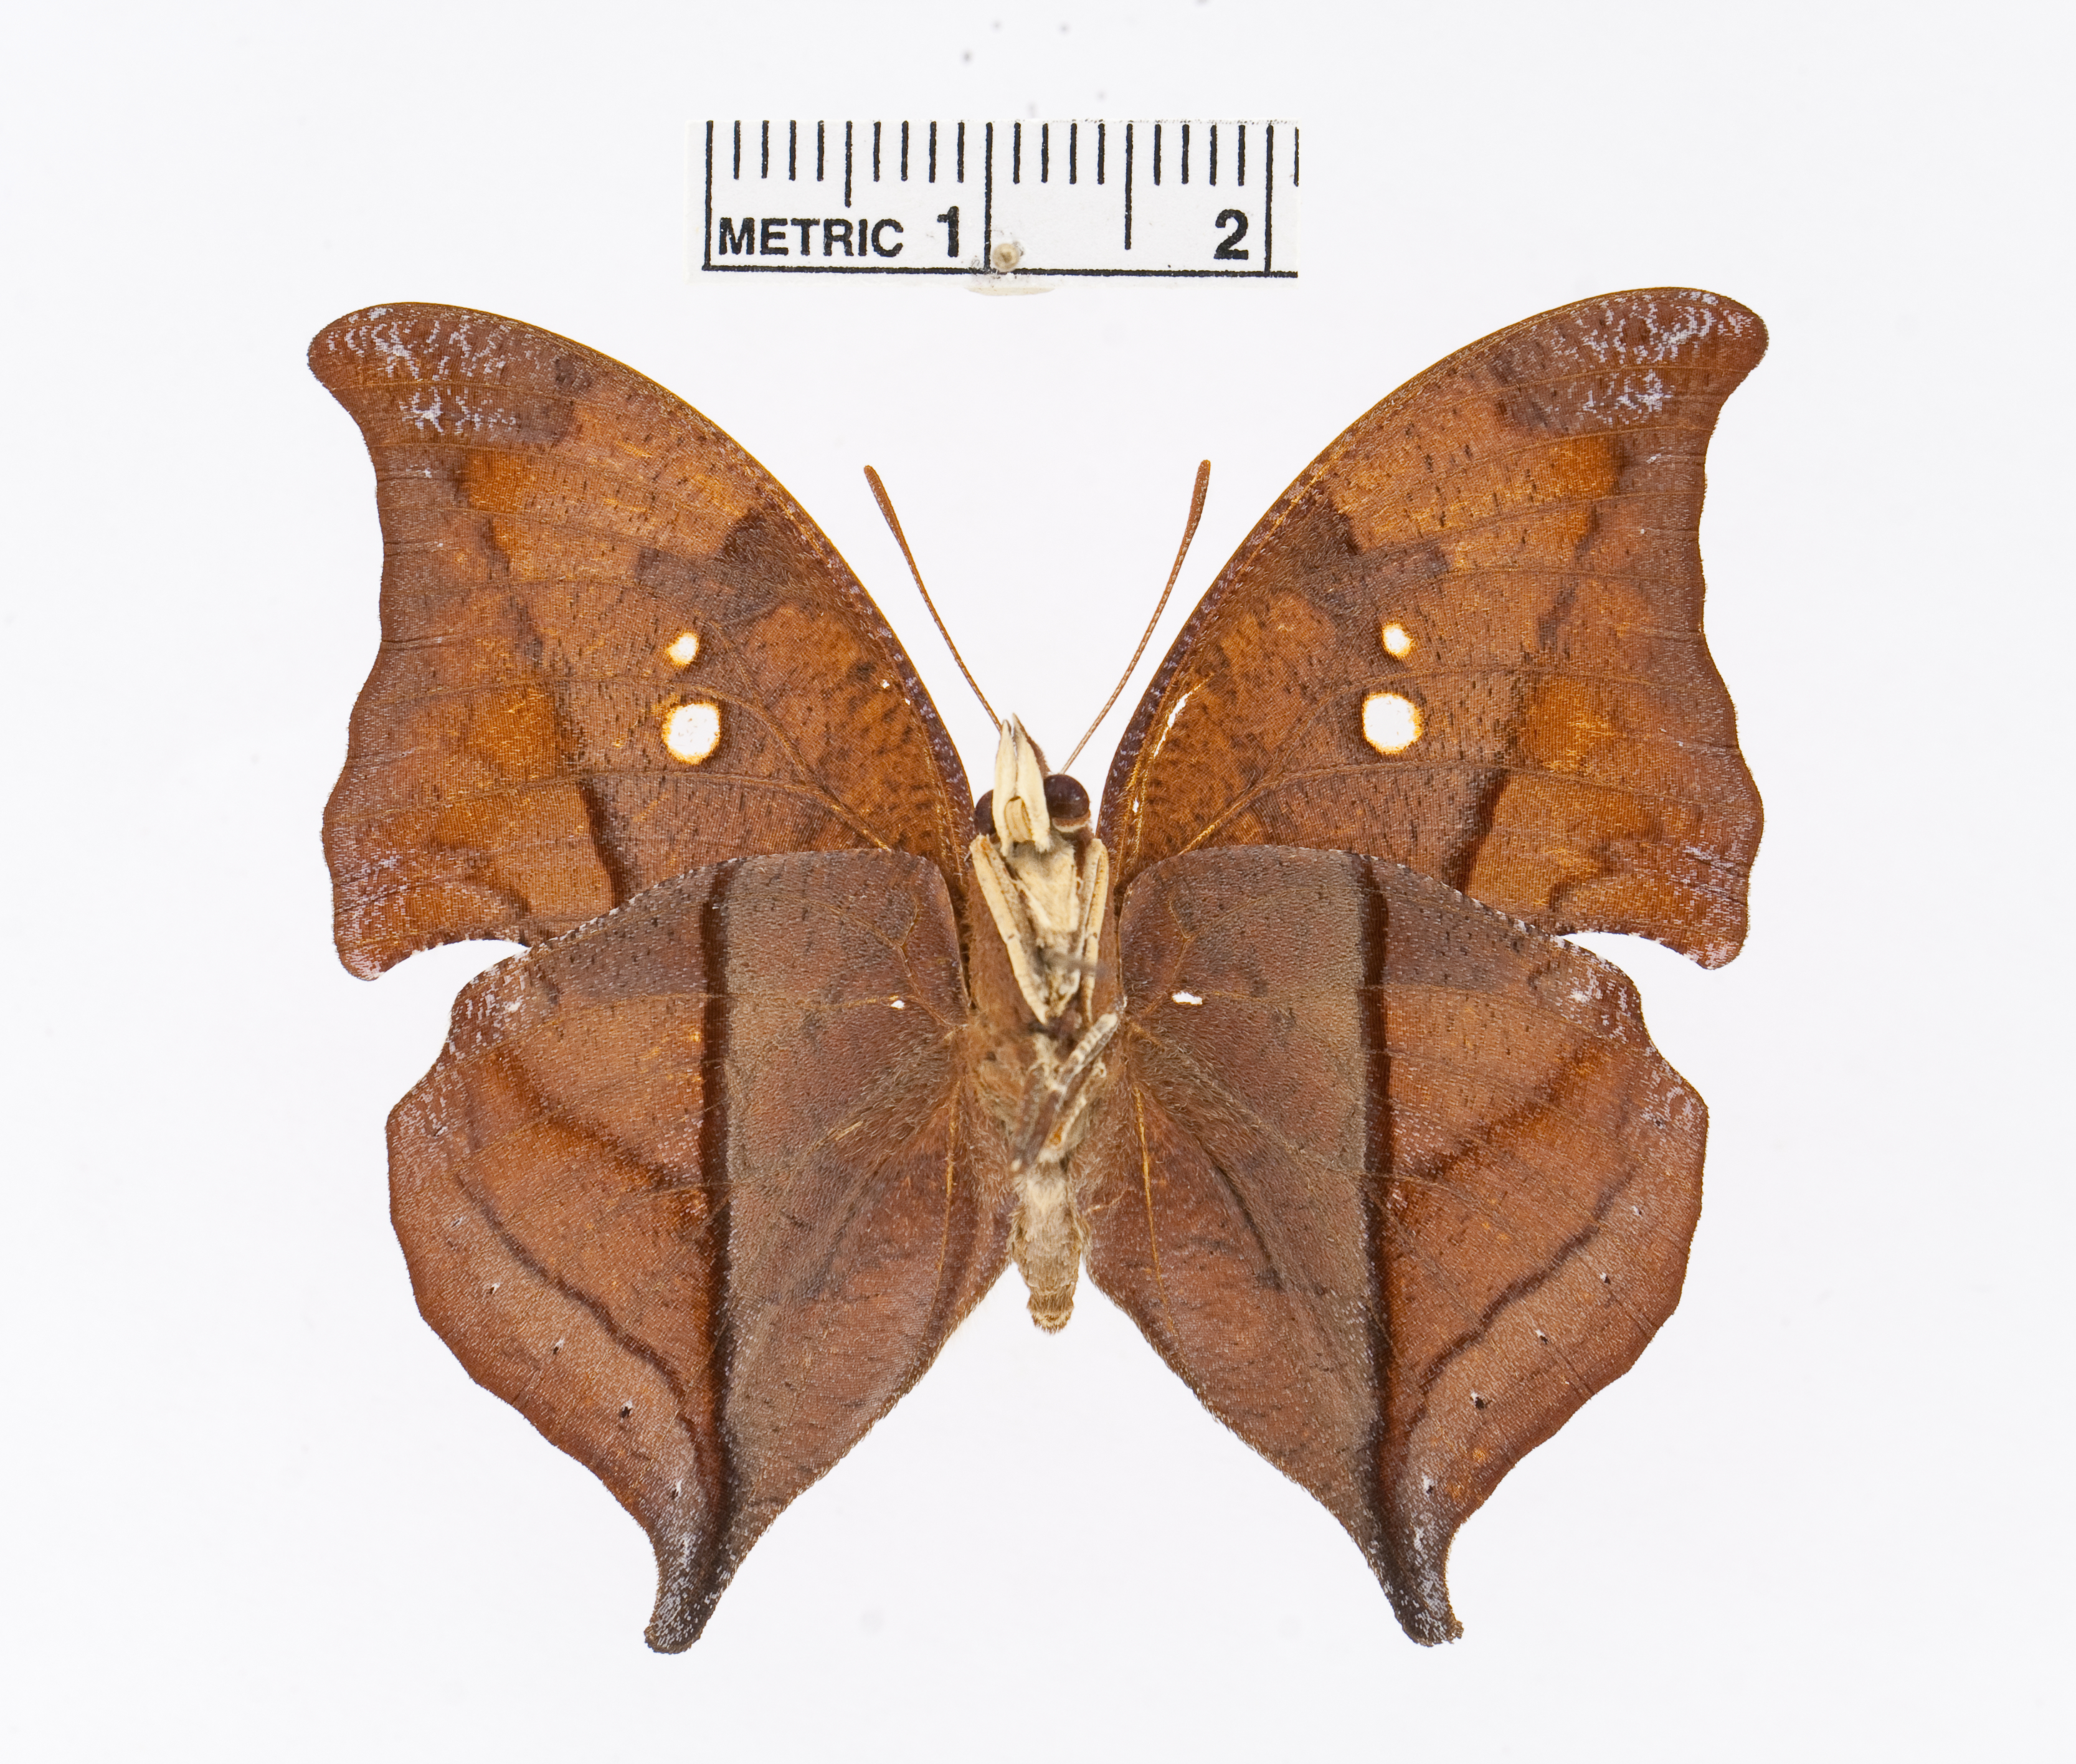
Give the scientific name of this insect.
Zaretis pythagoras
